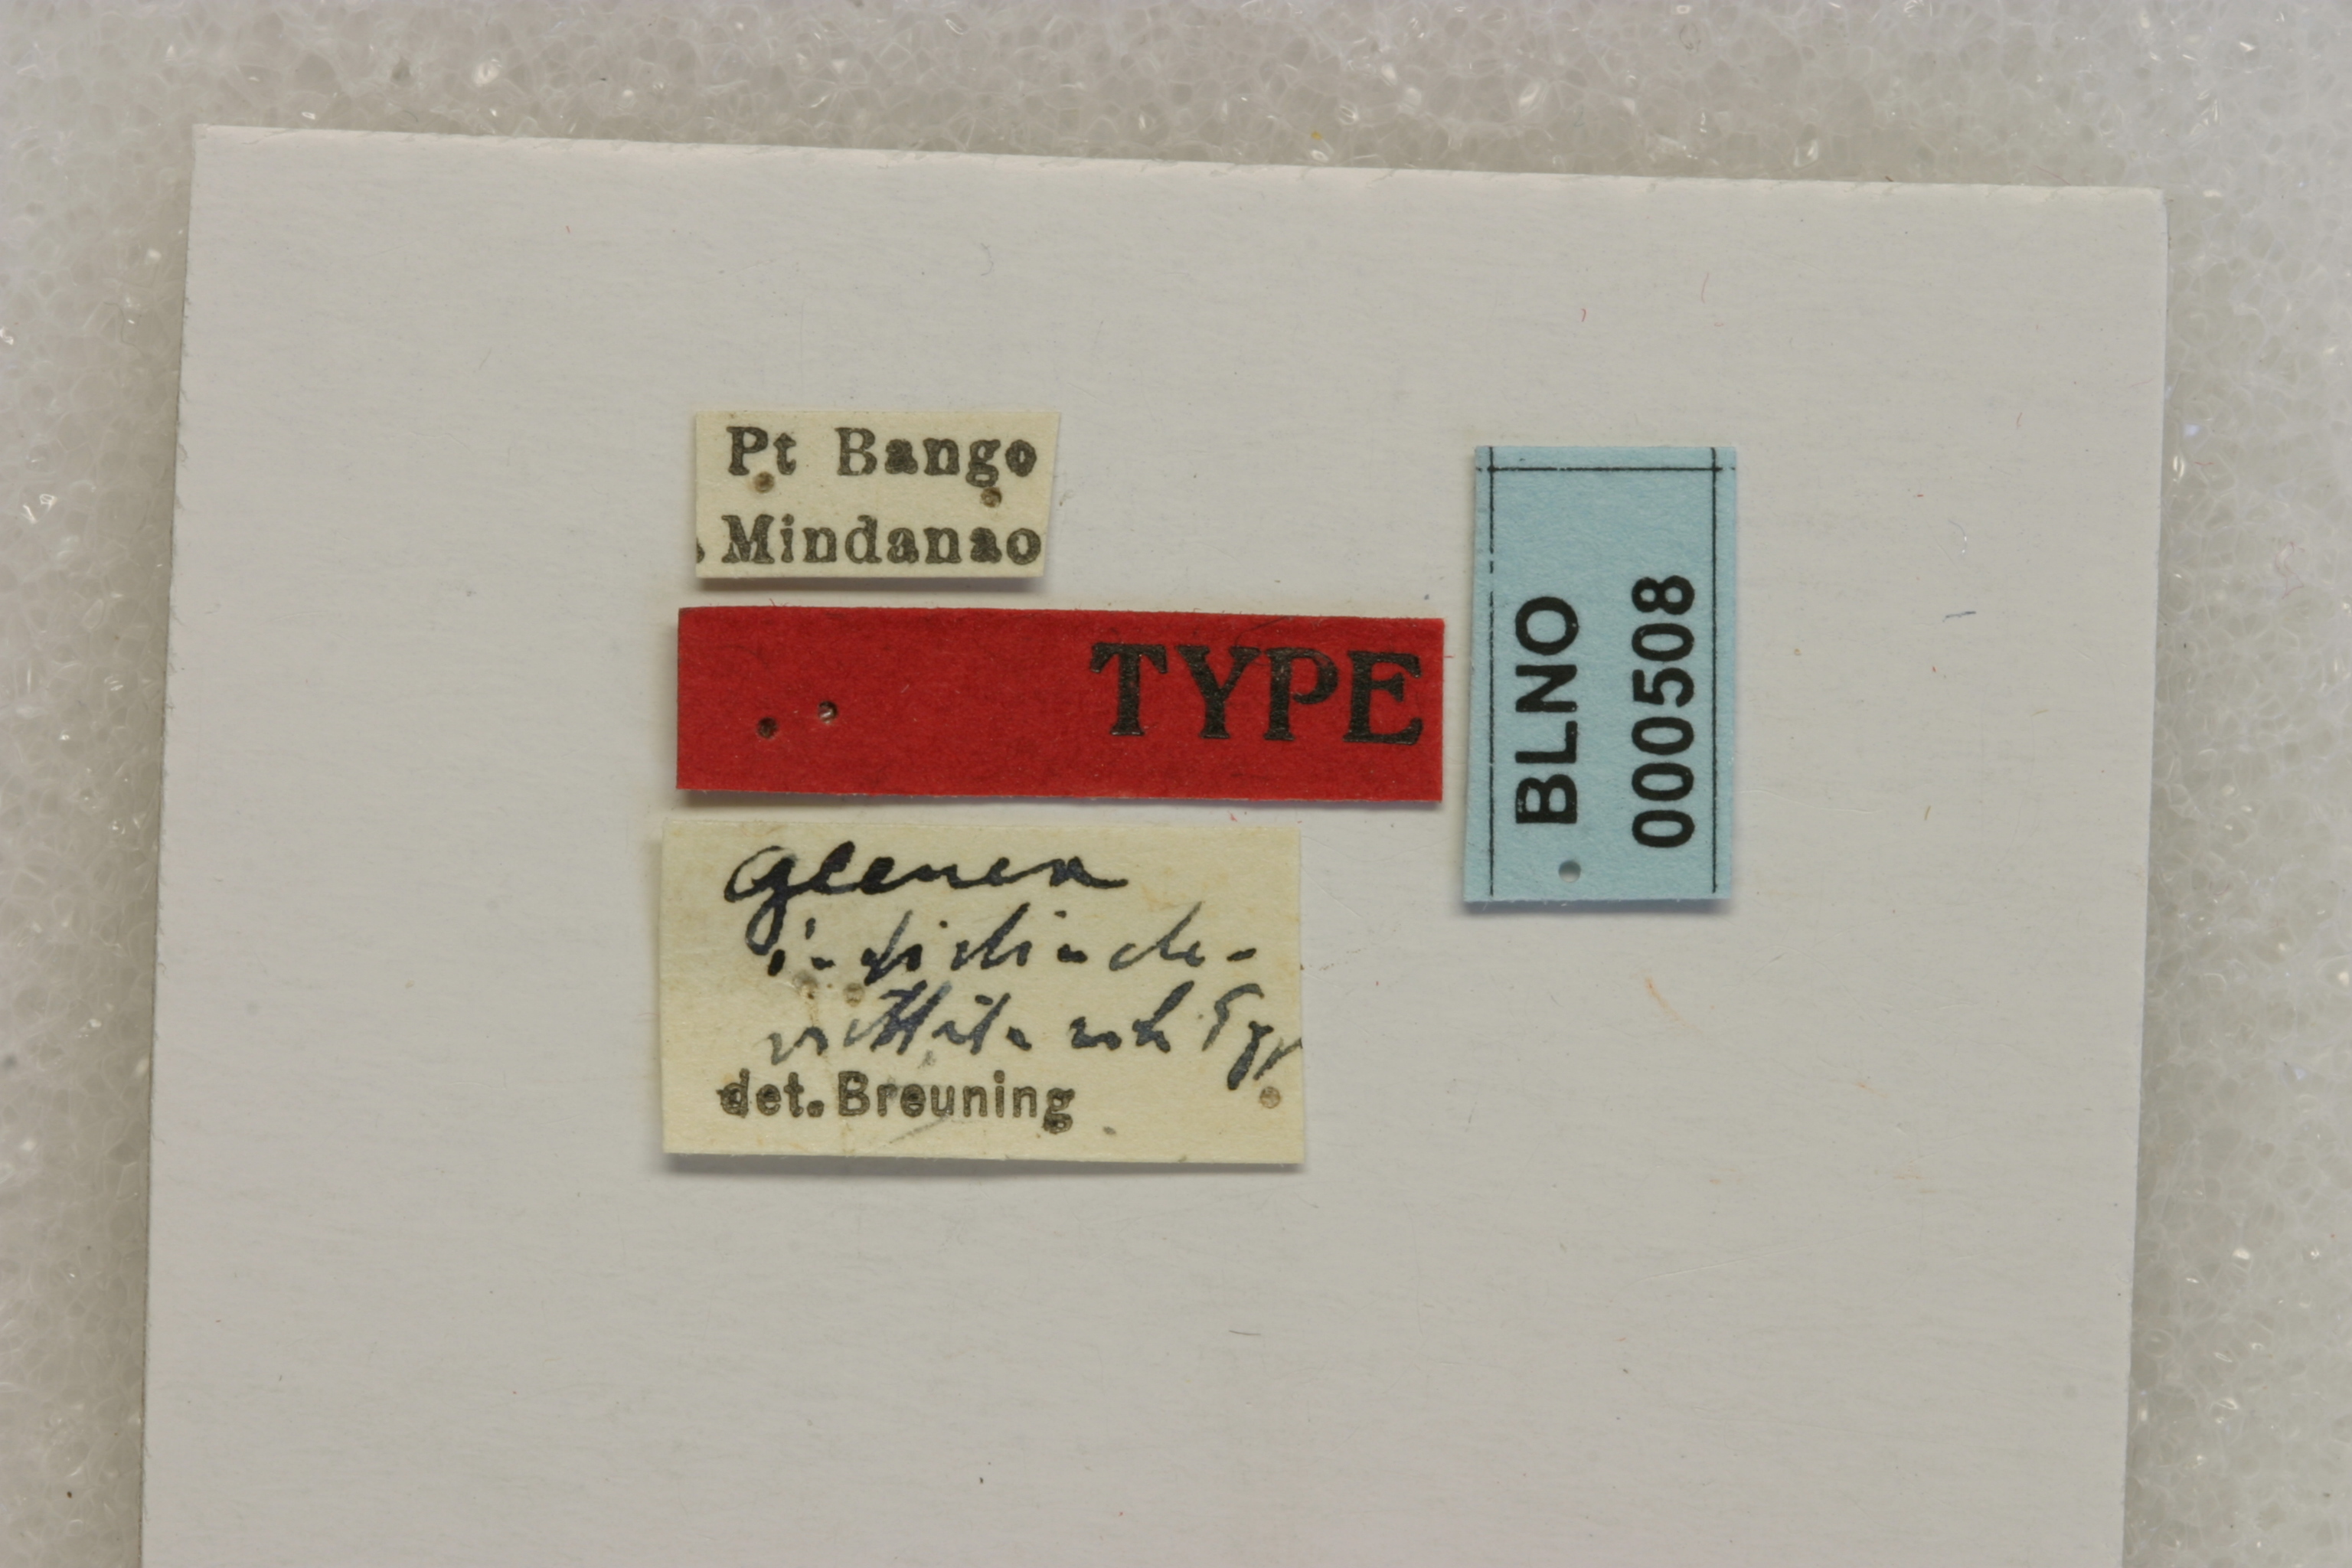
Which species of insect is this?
Glenea indistinctevittata
